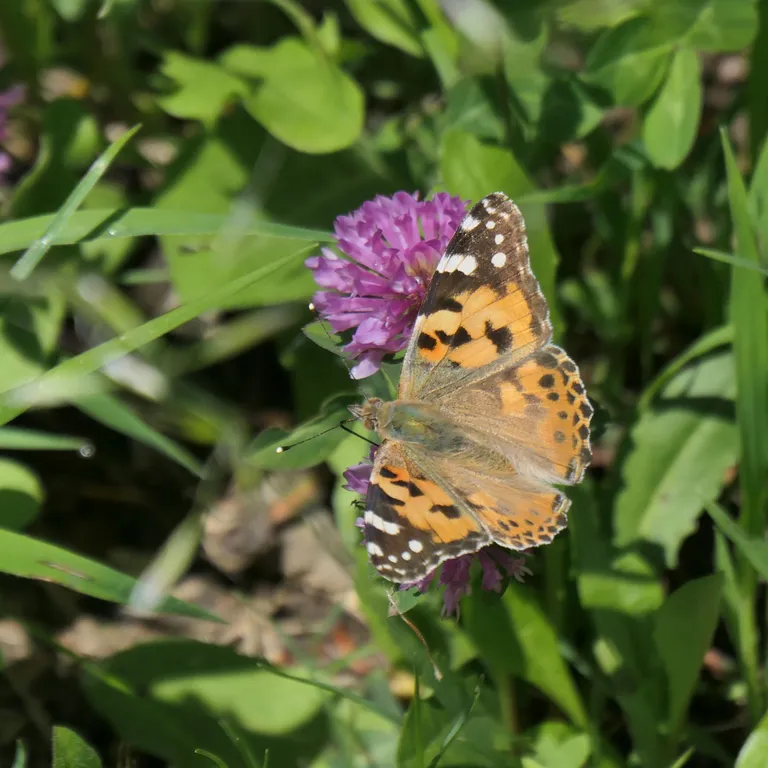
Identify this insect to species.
Vanessa cardui
